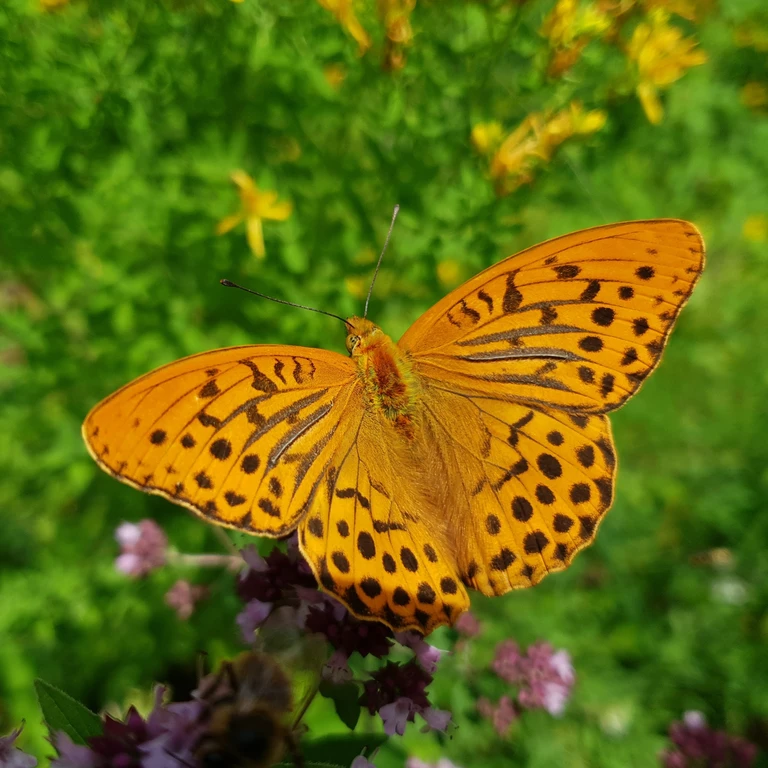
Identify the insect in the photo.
Argynnis paphia
